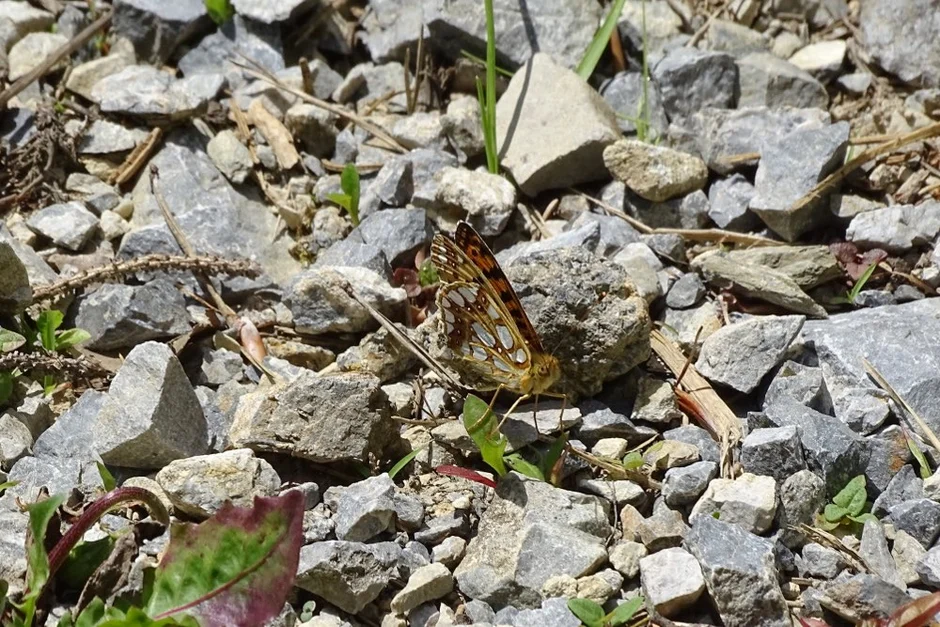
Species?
Issoria lathonia
